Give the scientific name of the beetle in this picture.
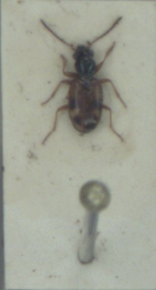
Bembidion articulatum
